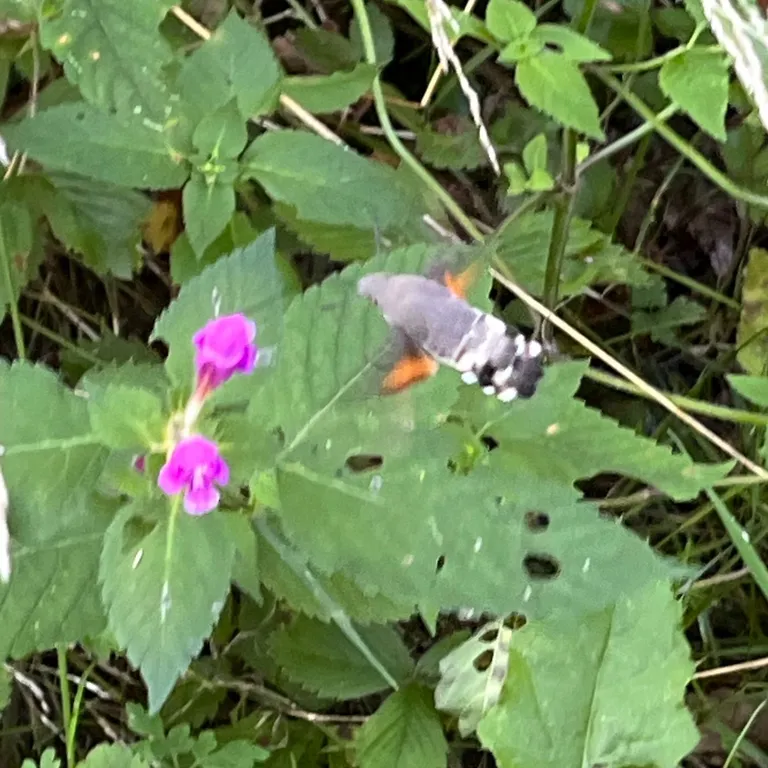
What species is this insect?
Macroglossum stellatarum
